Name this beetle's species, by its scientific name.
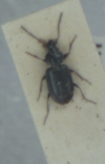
Bembidion guttula
